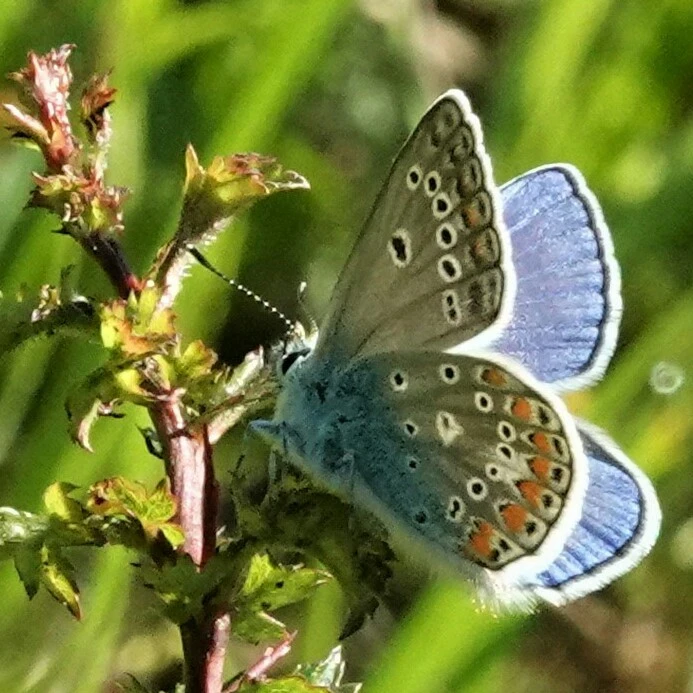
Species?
Polyommatus thersites
